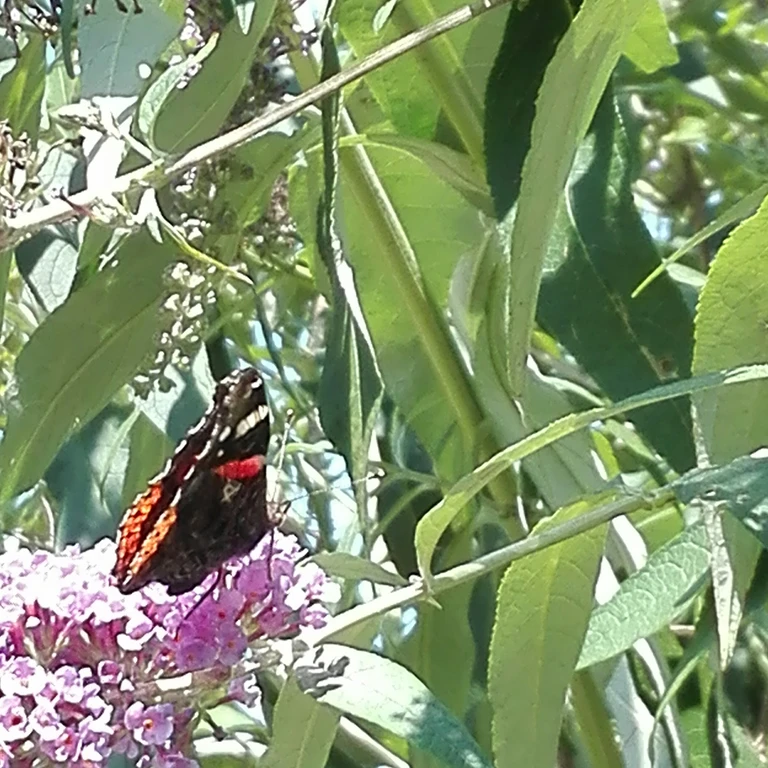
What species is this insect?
Vanessa atalanta
